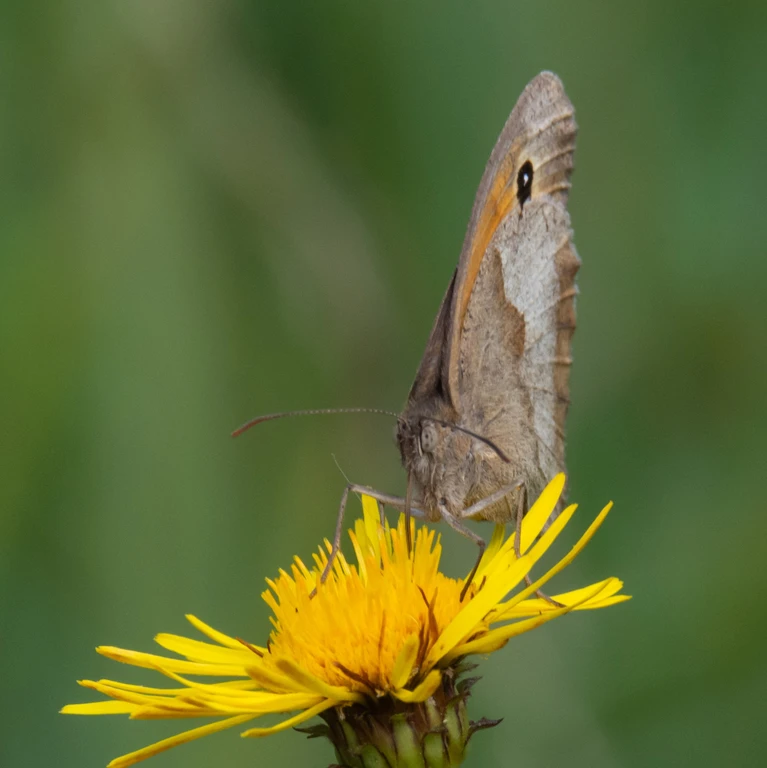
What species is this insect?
Maniola jurtina
